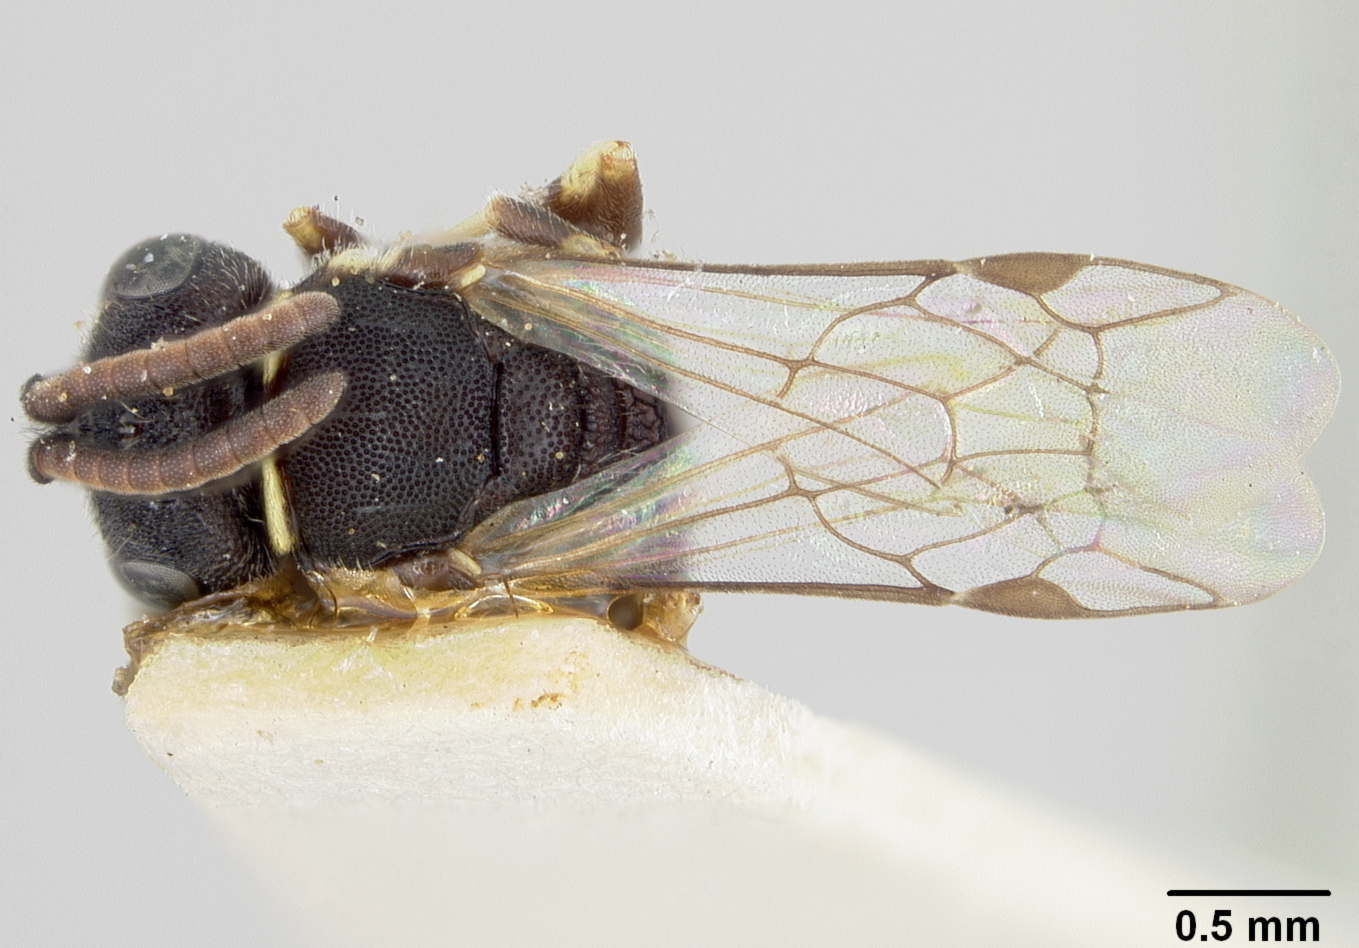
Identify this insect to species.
Prosopis polifolii
